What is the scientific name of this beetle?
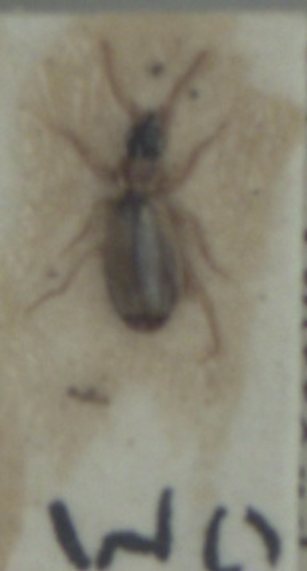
Philorhizus melanocephalus
